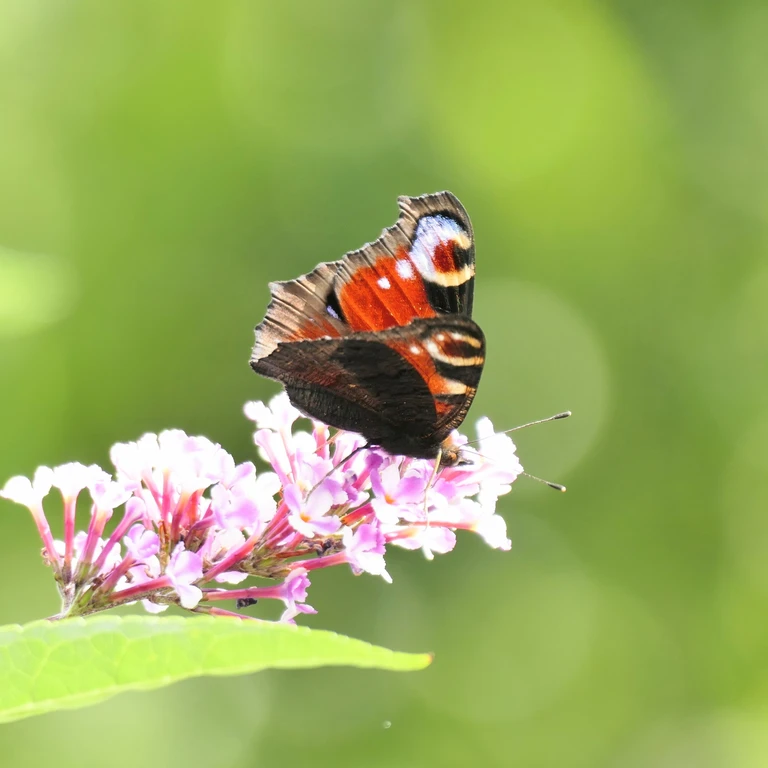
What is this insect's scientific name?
Aglais io
